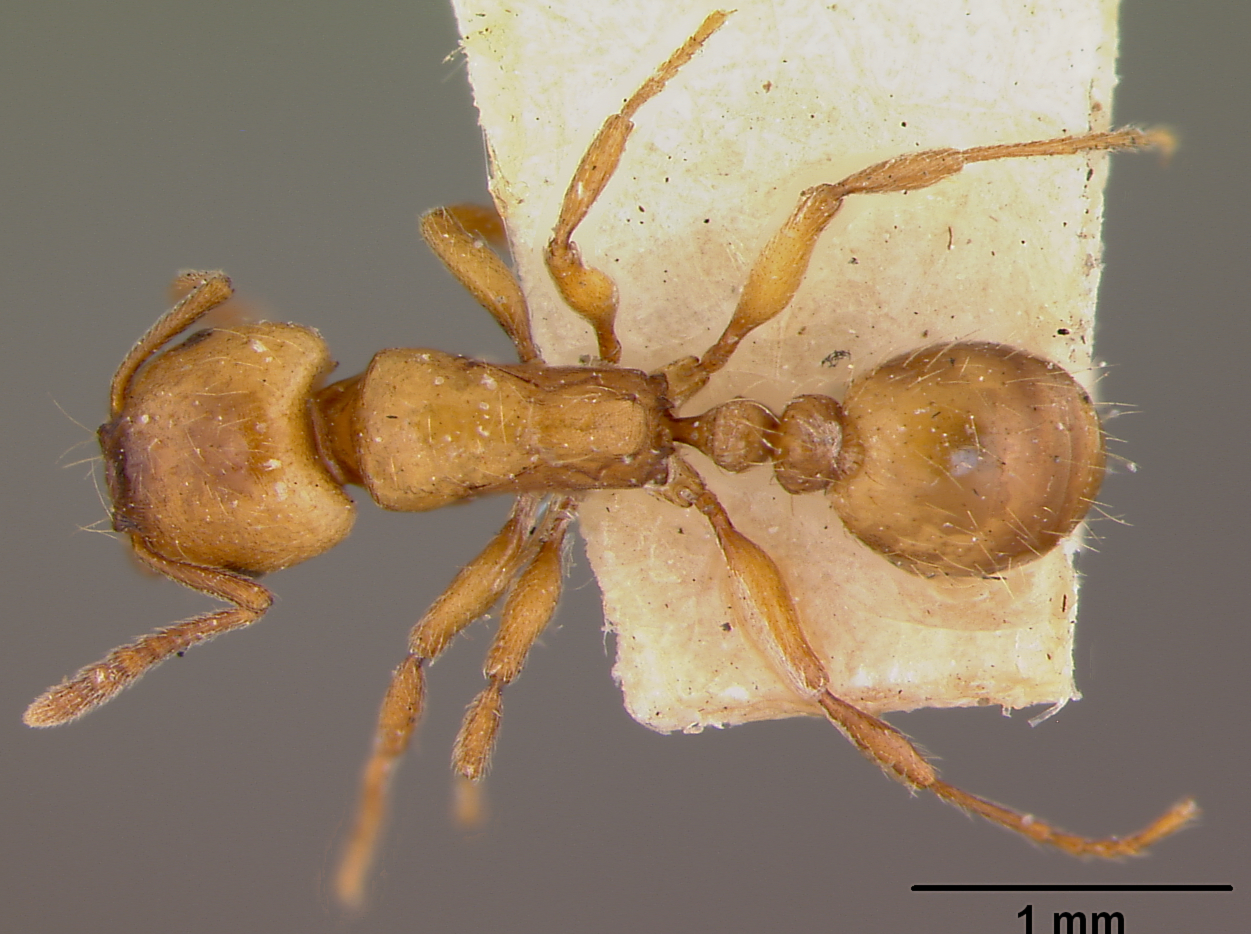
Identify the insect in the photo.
Strongylognathus huberi
